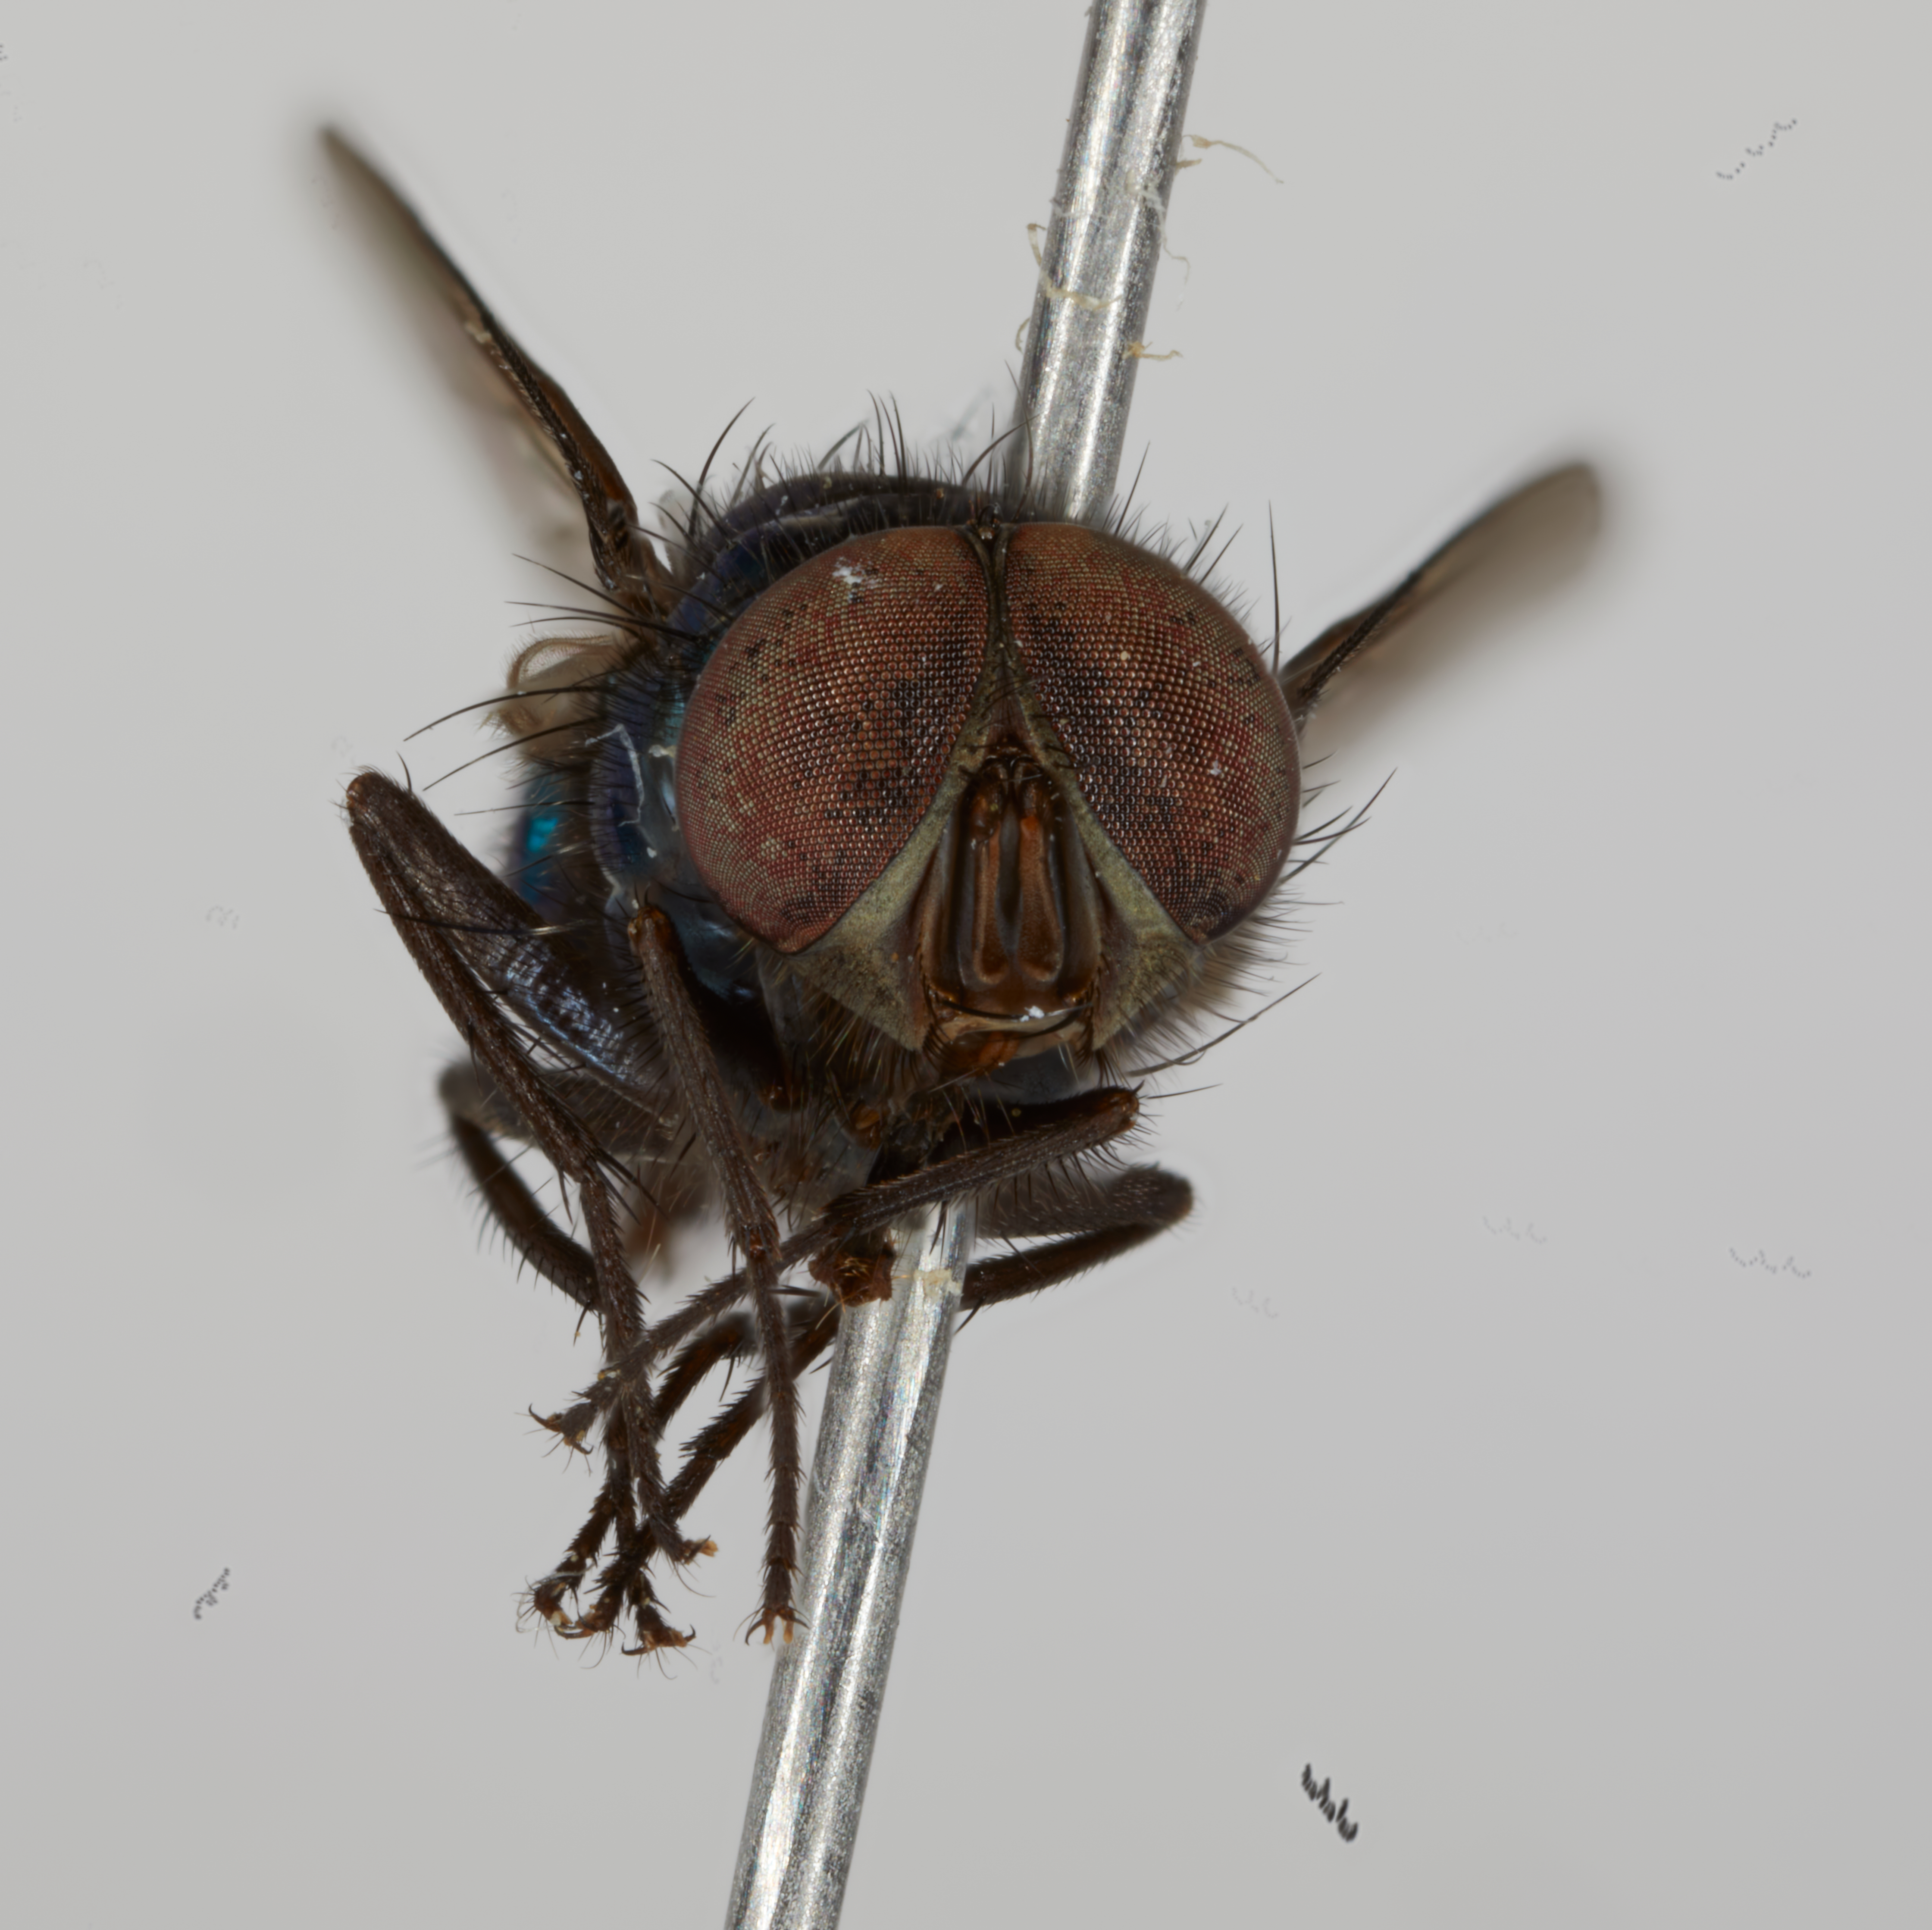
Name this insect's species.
Lucilia fayeae
